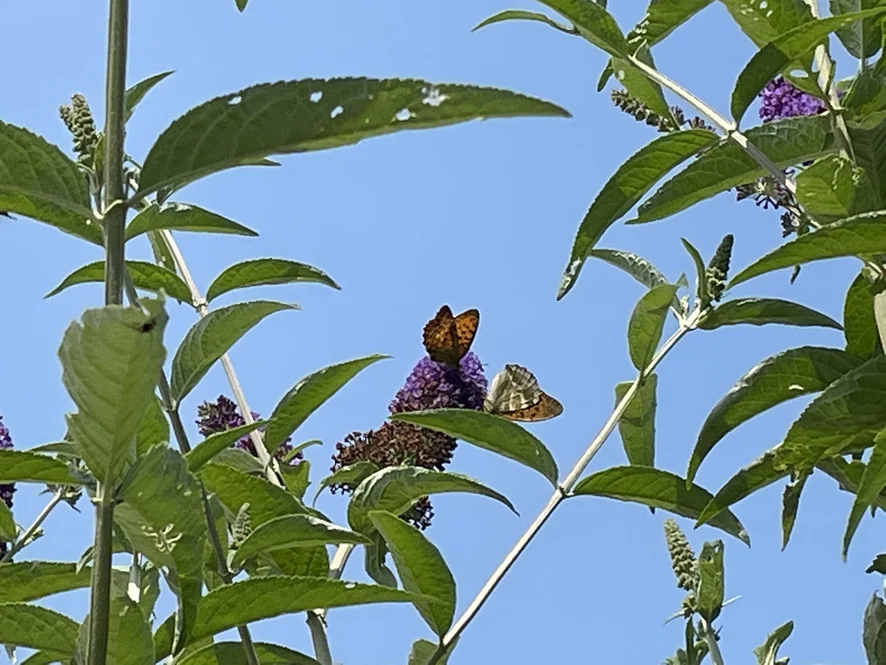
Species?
Argynnis paphia
